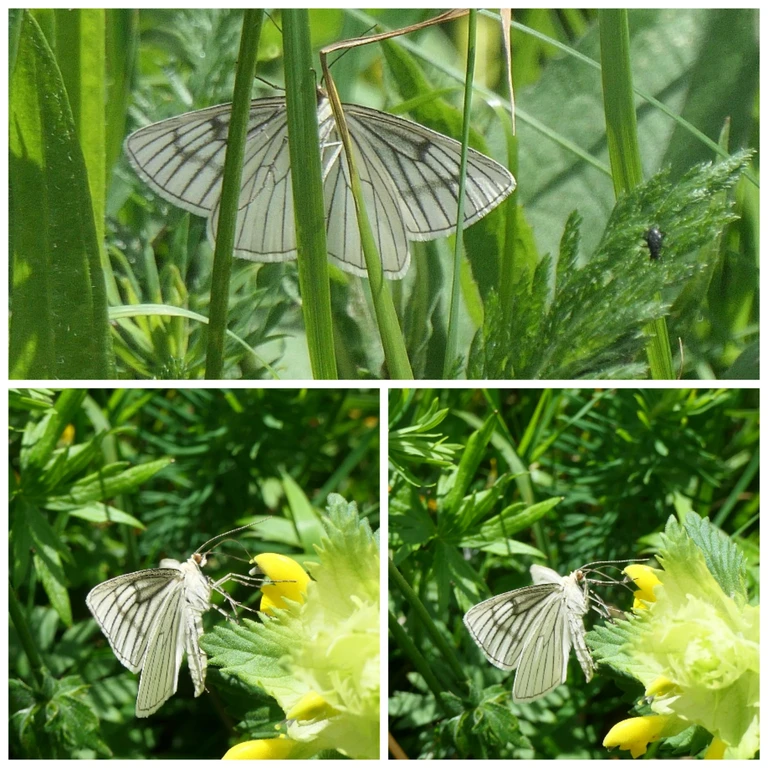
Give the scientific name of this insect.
Siona lineata
